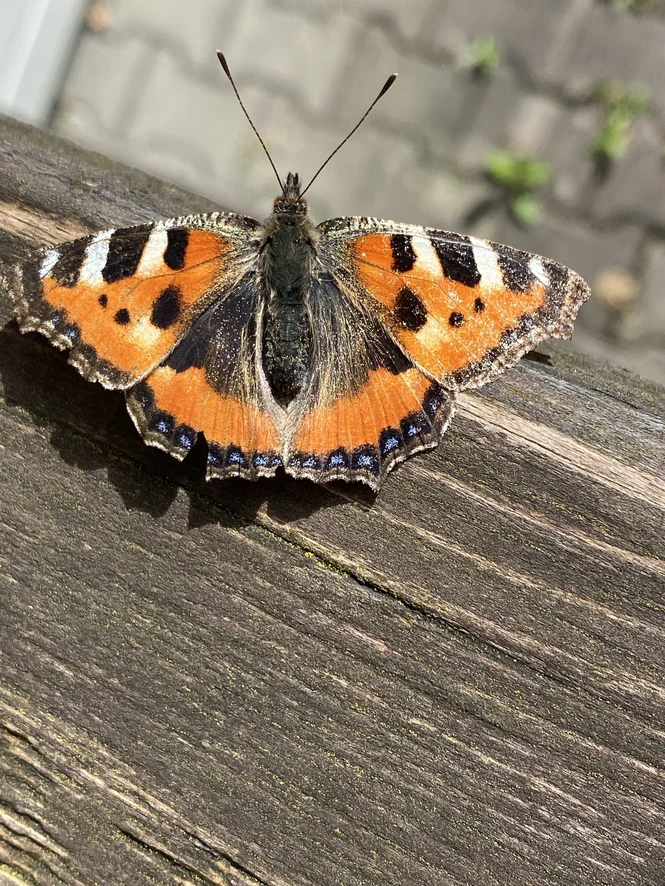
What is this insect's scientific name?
Aglais urticae
